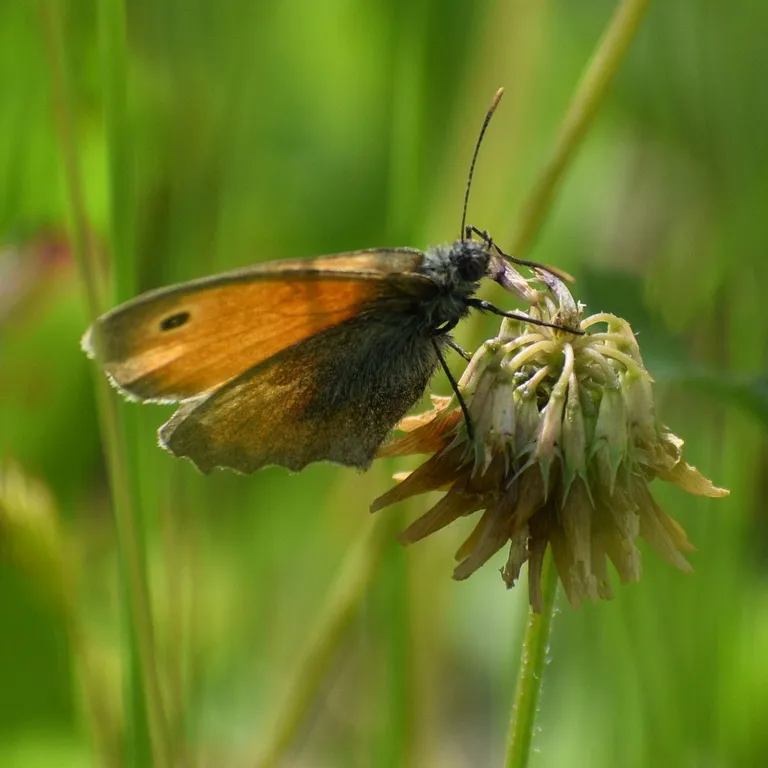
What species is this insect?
Coenonympha pamphilus
